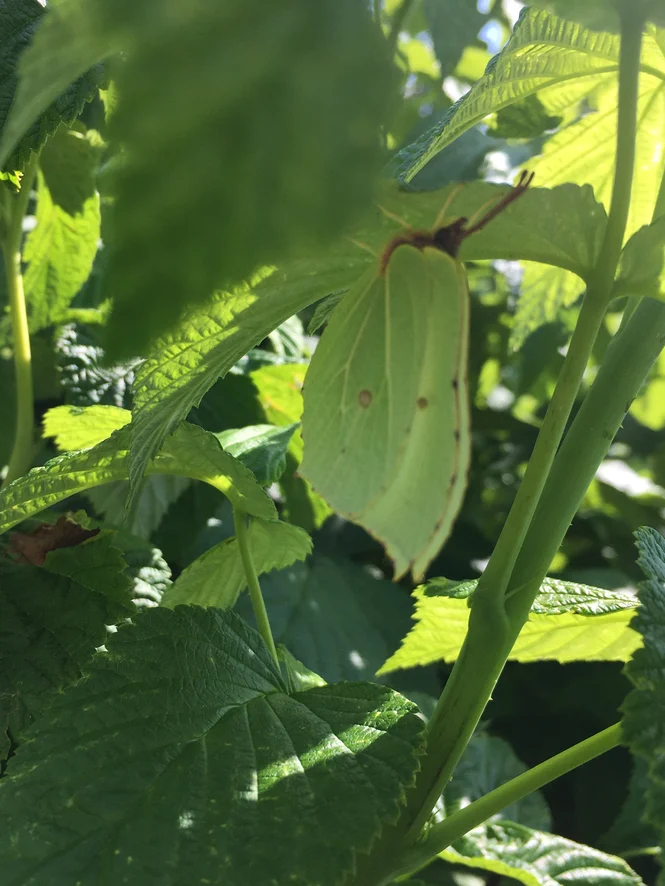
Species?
Gonepteryx rhamni
